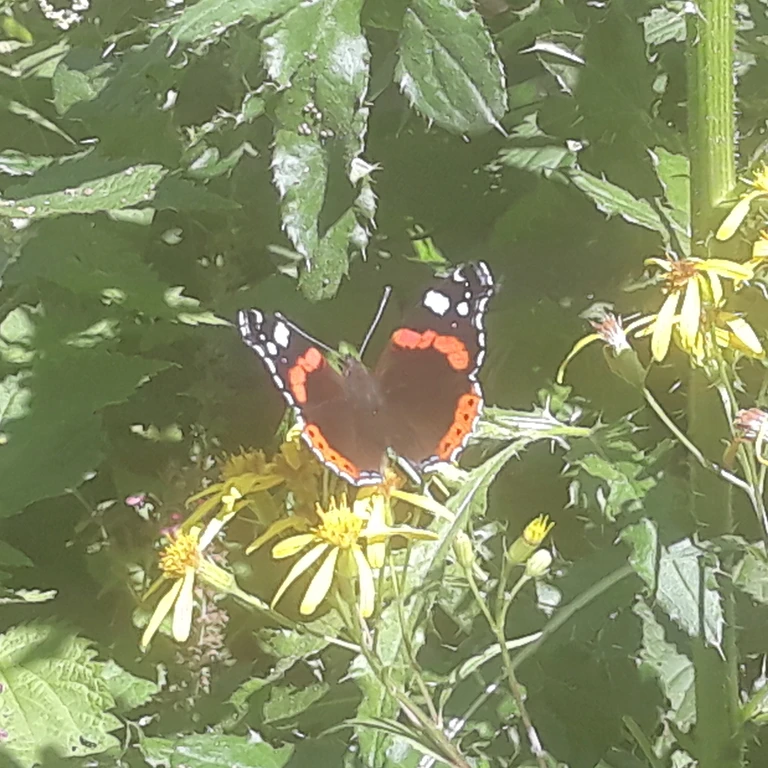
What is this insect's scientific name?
Vanessa atalanta
